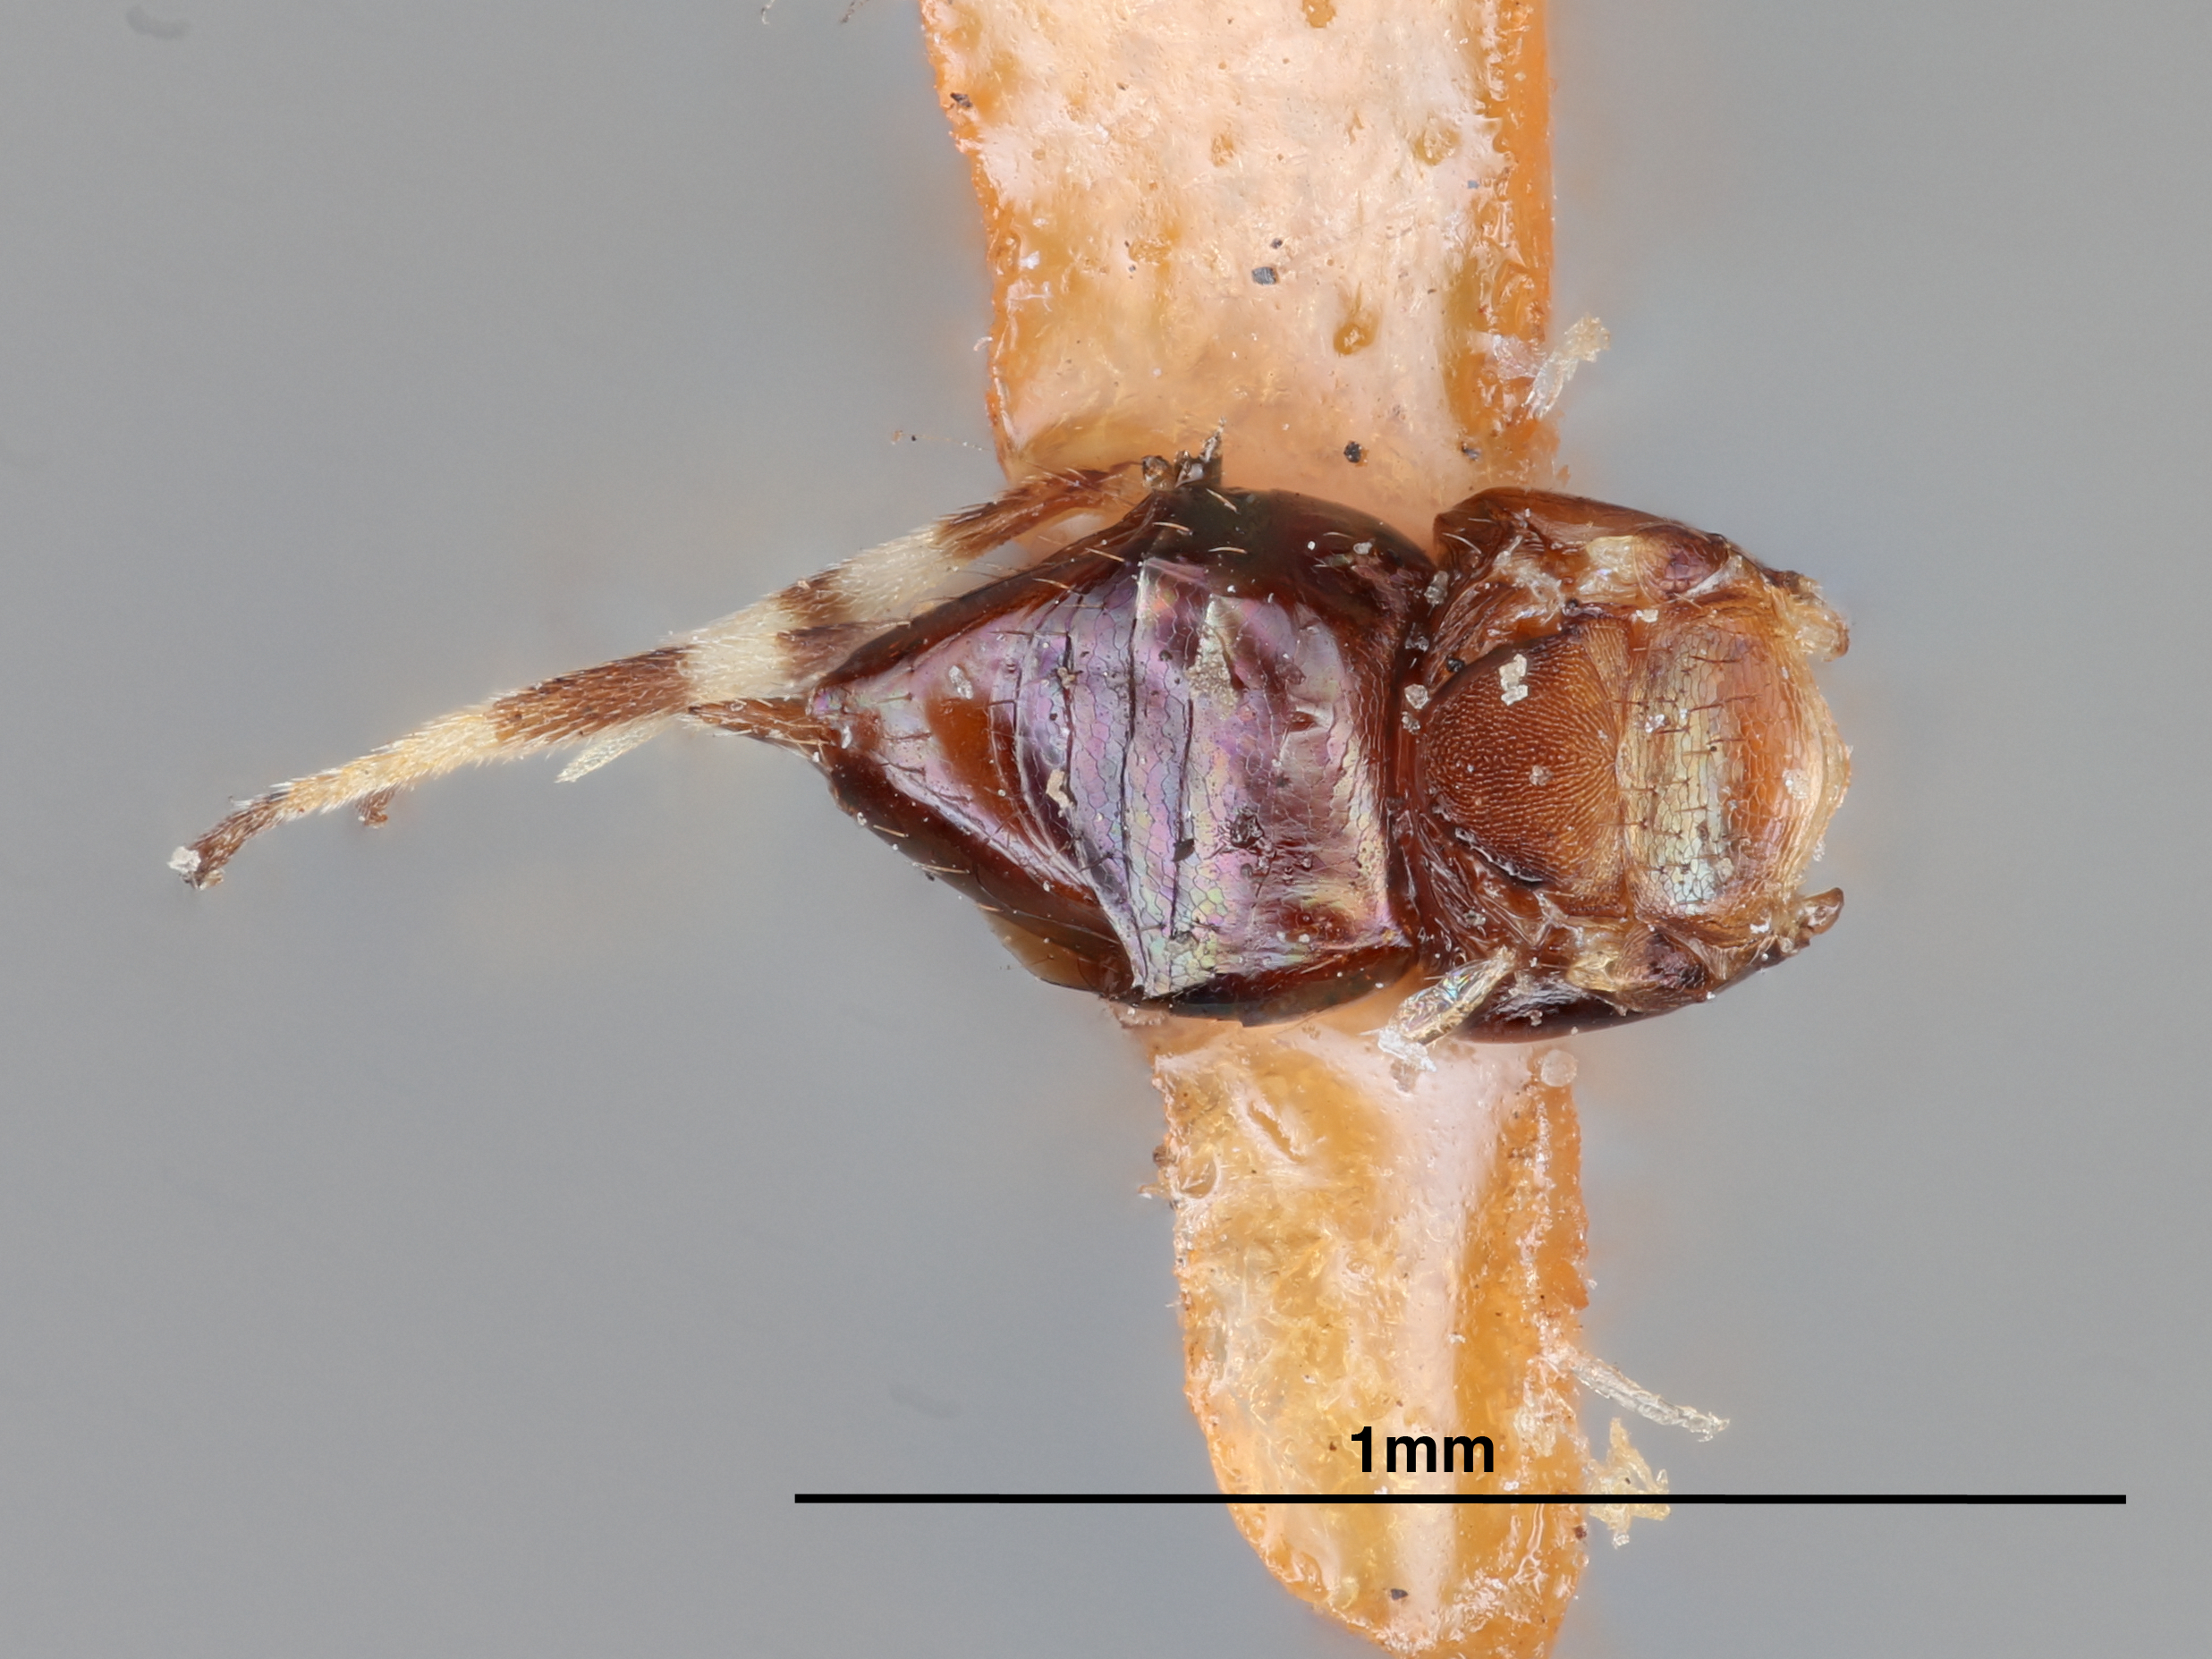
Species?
Ceraptoceroideus cinctipes
